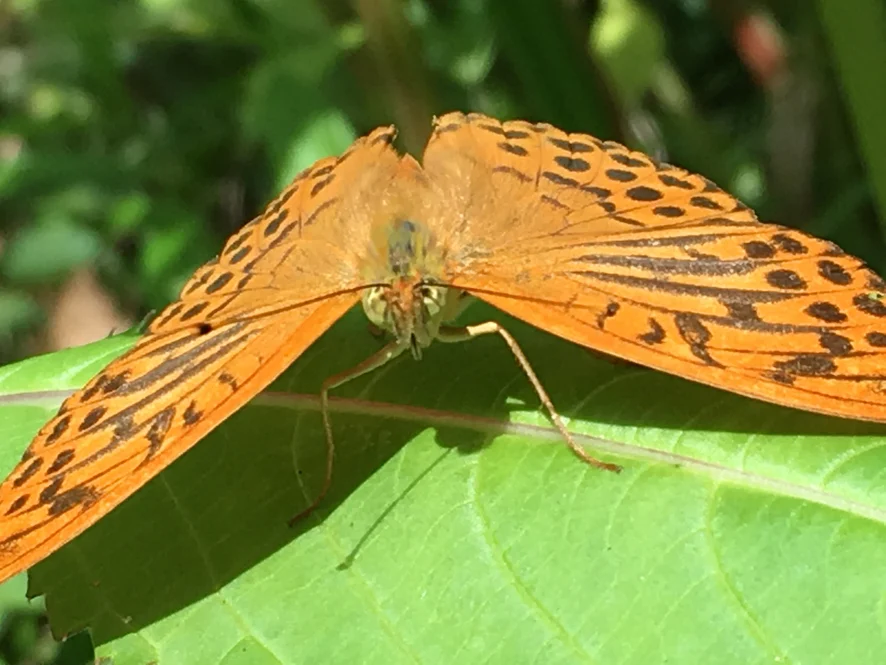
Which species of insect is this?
Argynnis paphia
